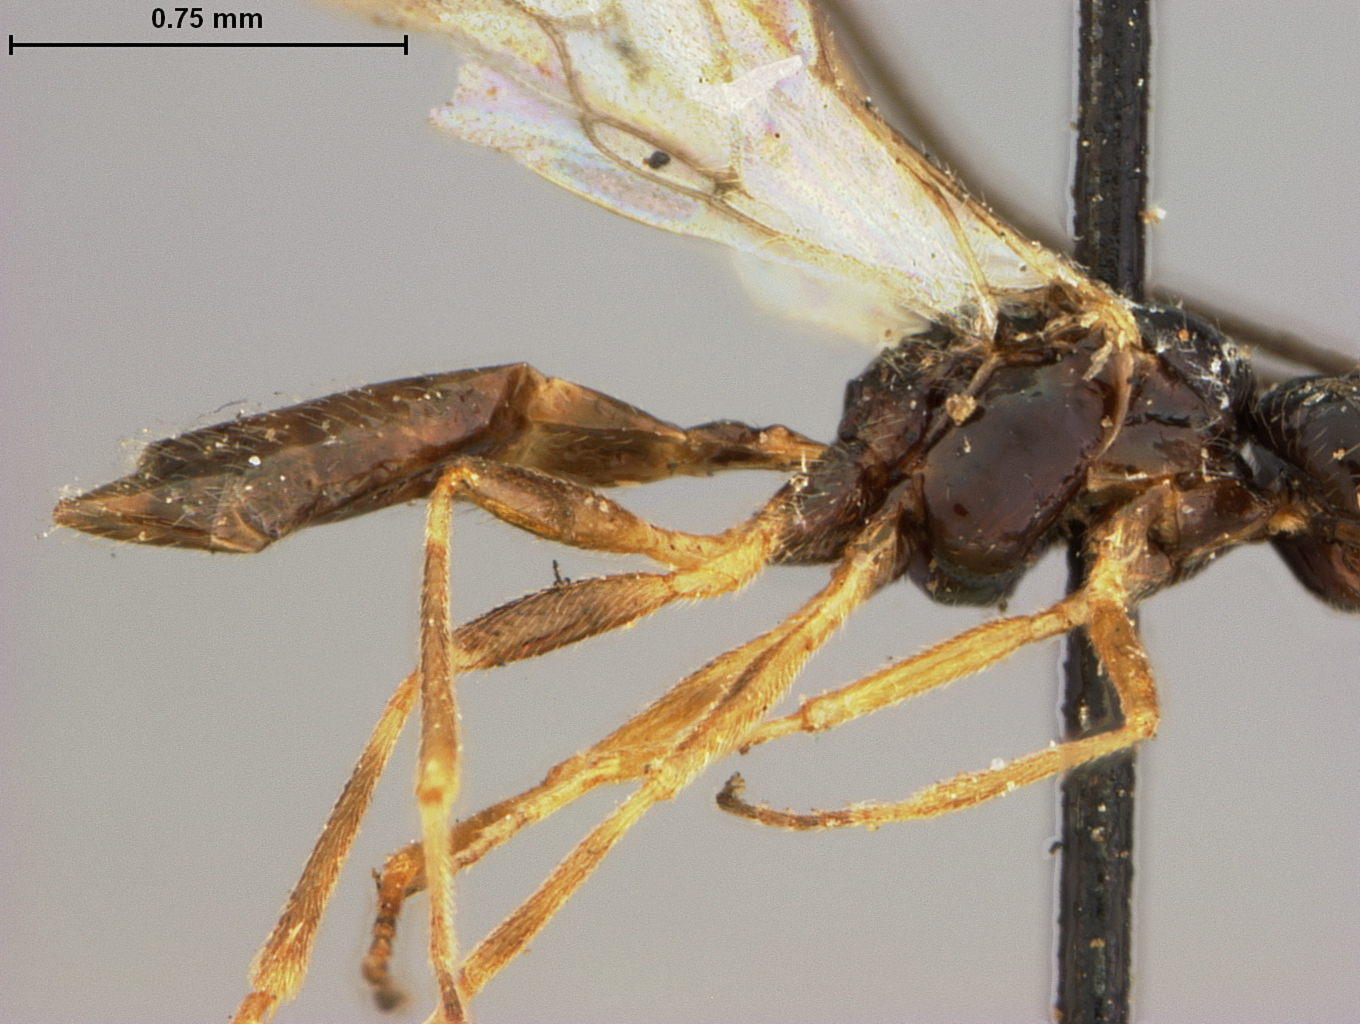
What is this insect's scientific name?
Aphidius californicus
